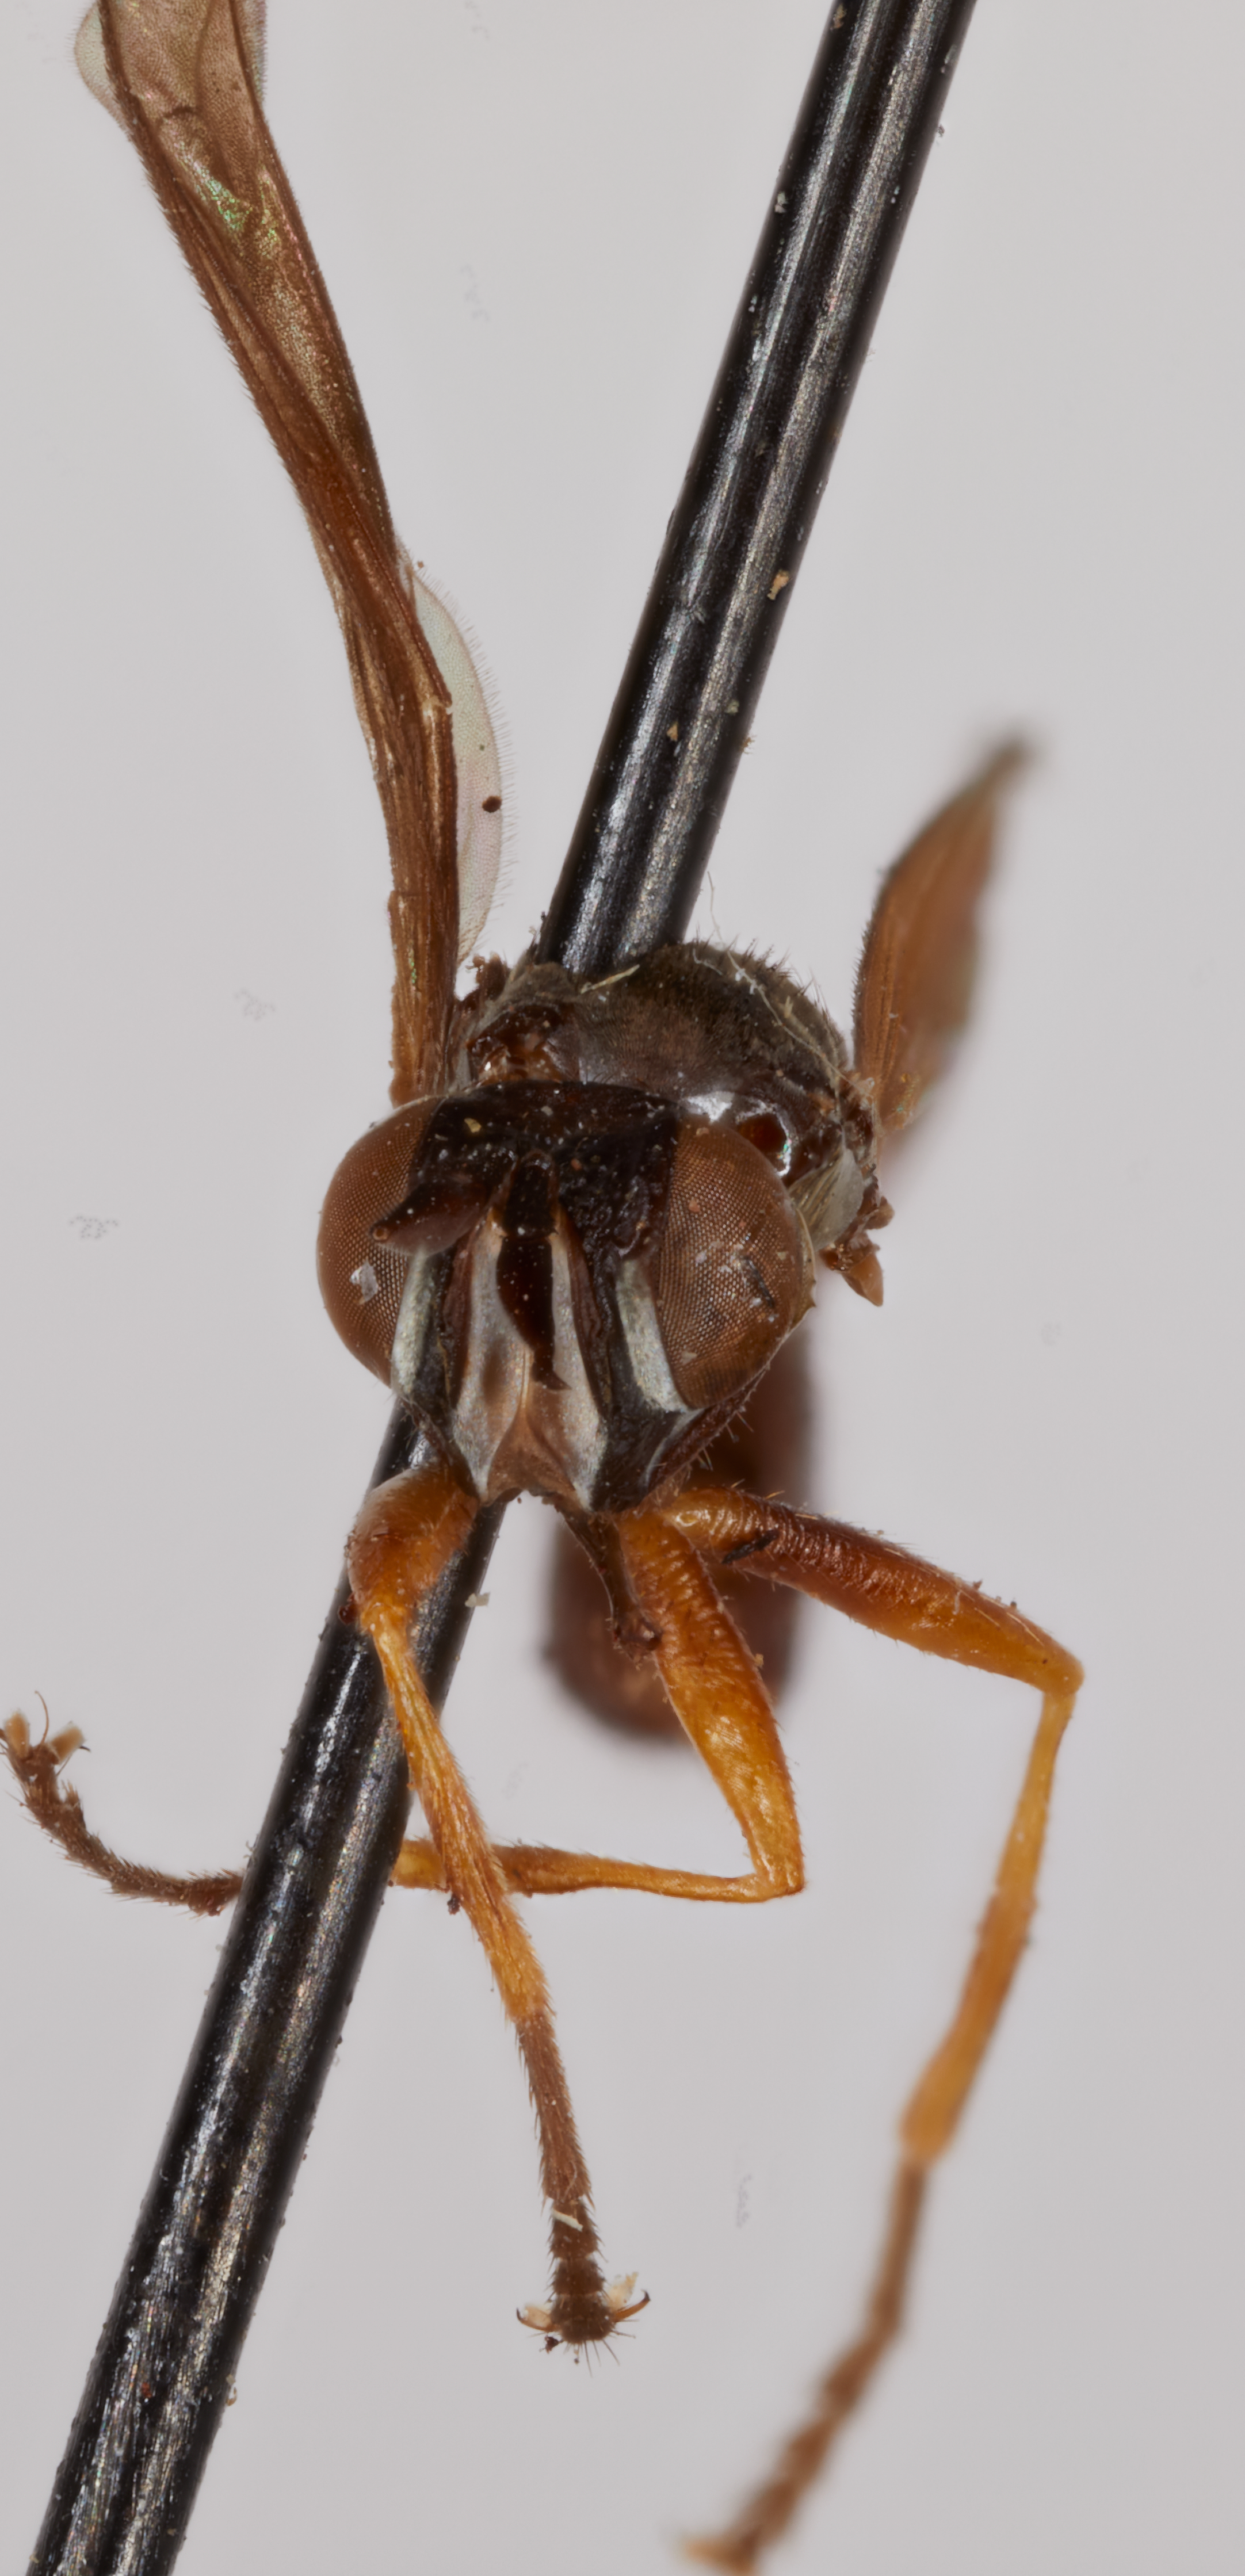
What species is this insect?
Microconops atratula (also Mallochoconops atratulus)
